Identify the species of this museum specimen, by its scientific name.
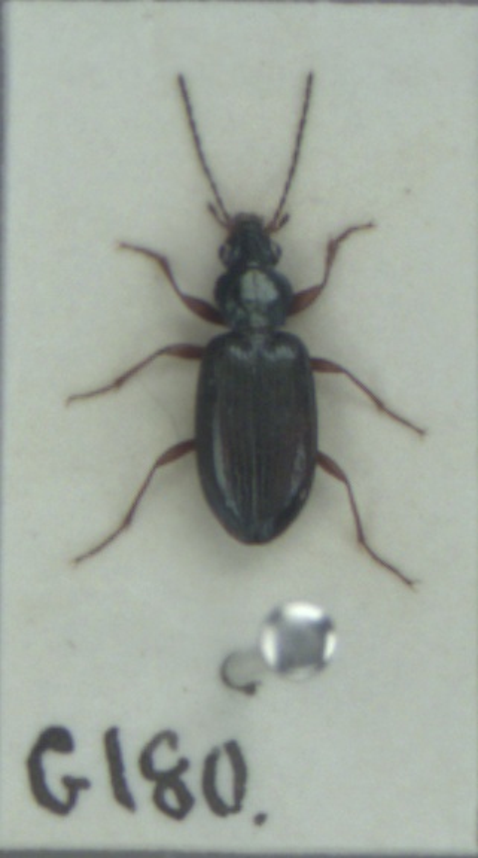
Bembidion decorum
